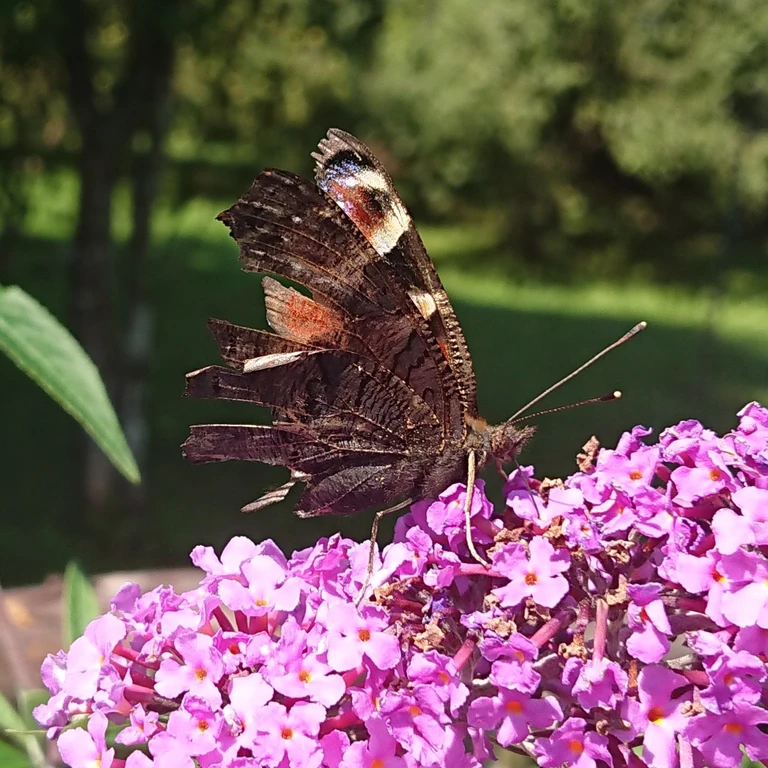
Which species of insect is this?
Aglais io
